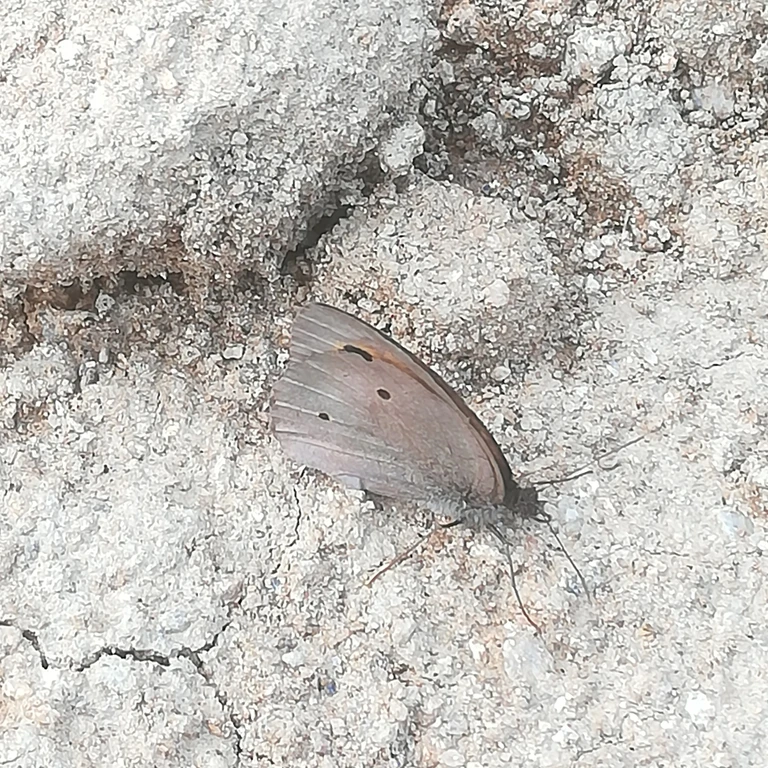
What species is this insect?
Maniola jurtina
